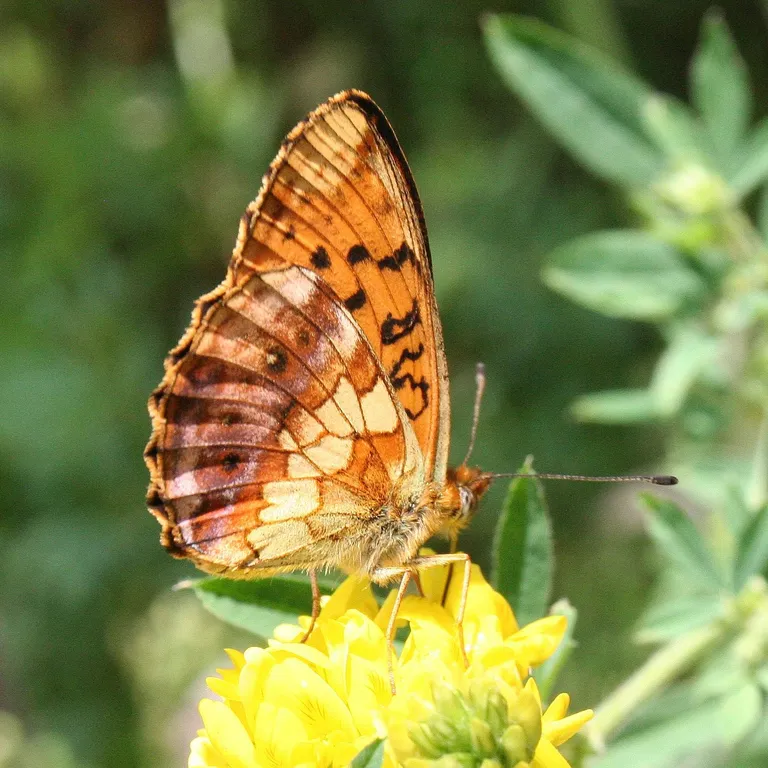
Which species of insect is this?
Brenthis daphne
